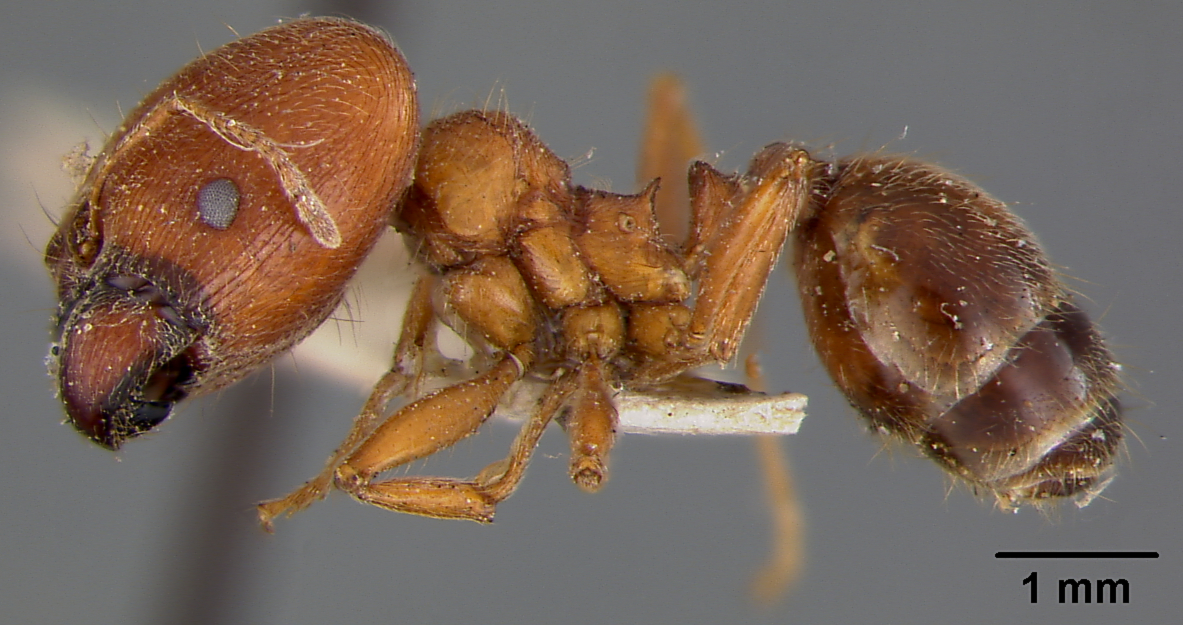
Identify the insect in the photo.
Pheidole saxicola
